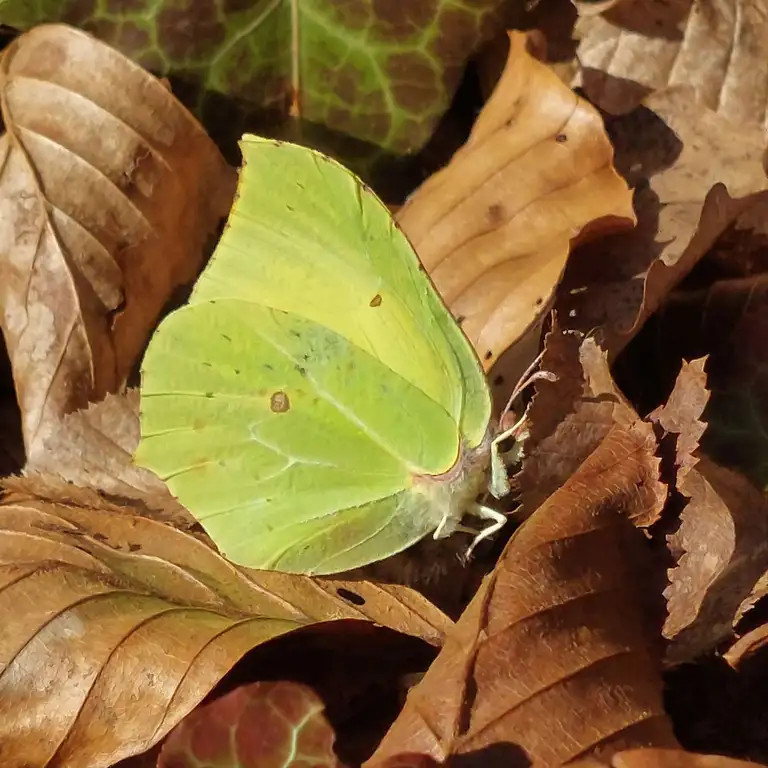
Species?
Gonepteryx rhamni
